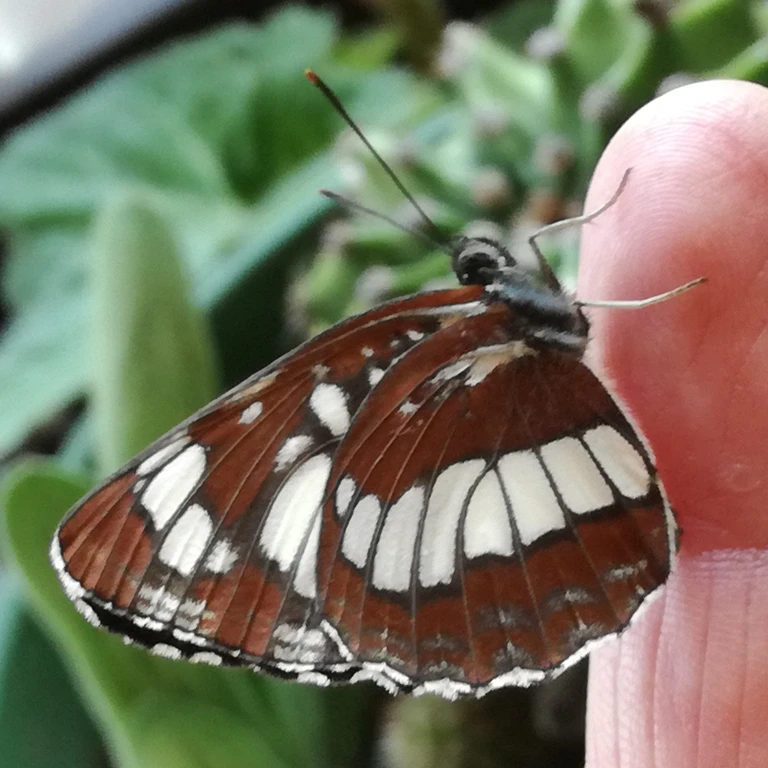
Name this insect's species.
Neptis rivularis
